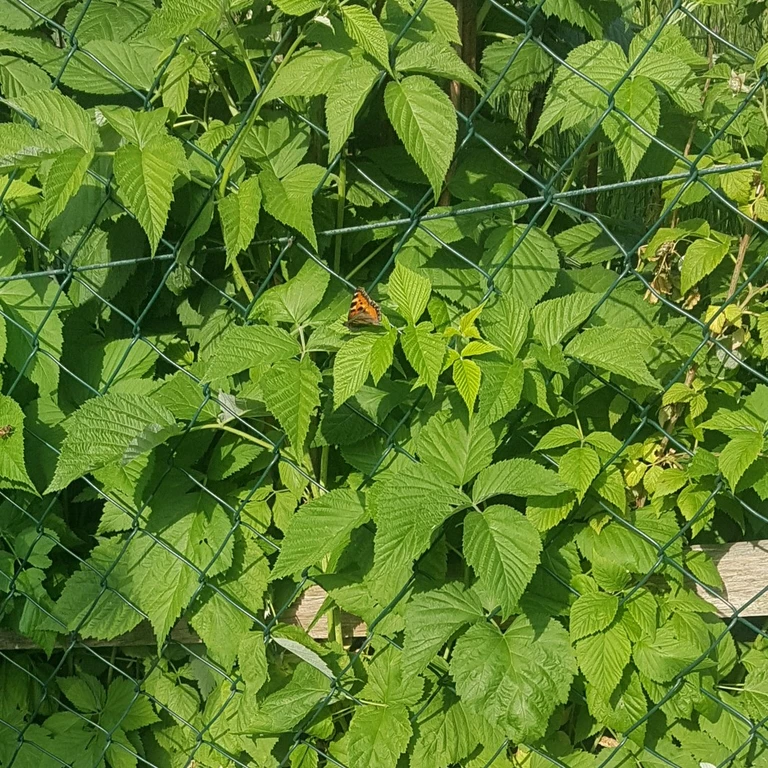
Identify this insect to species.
Aglais urticae
